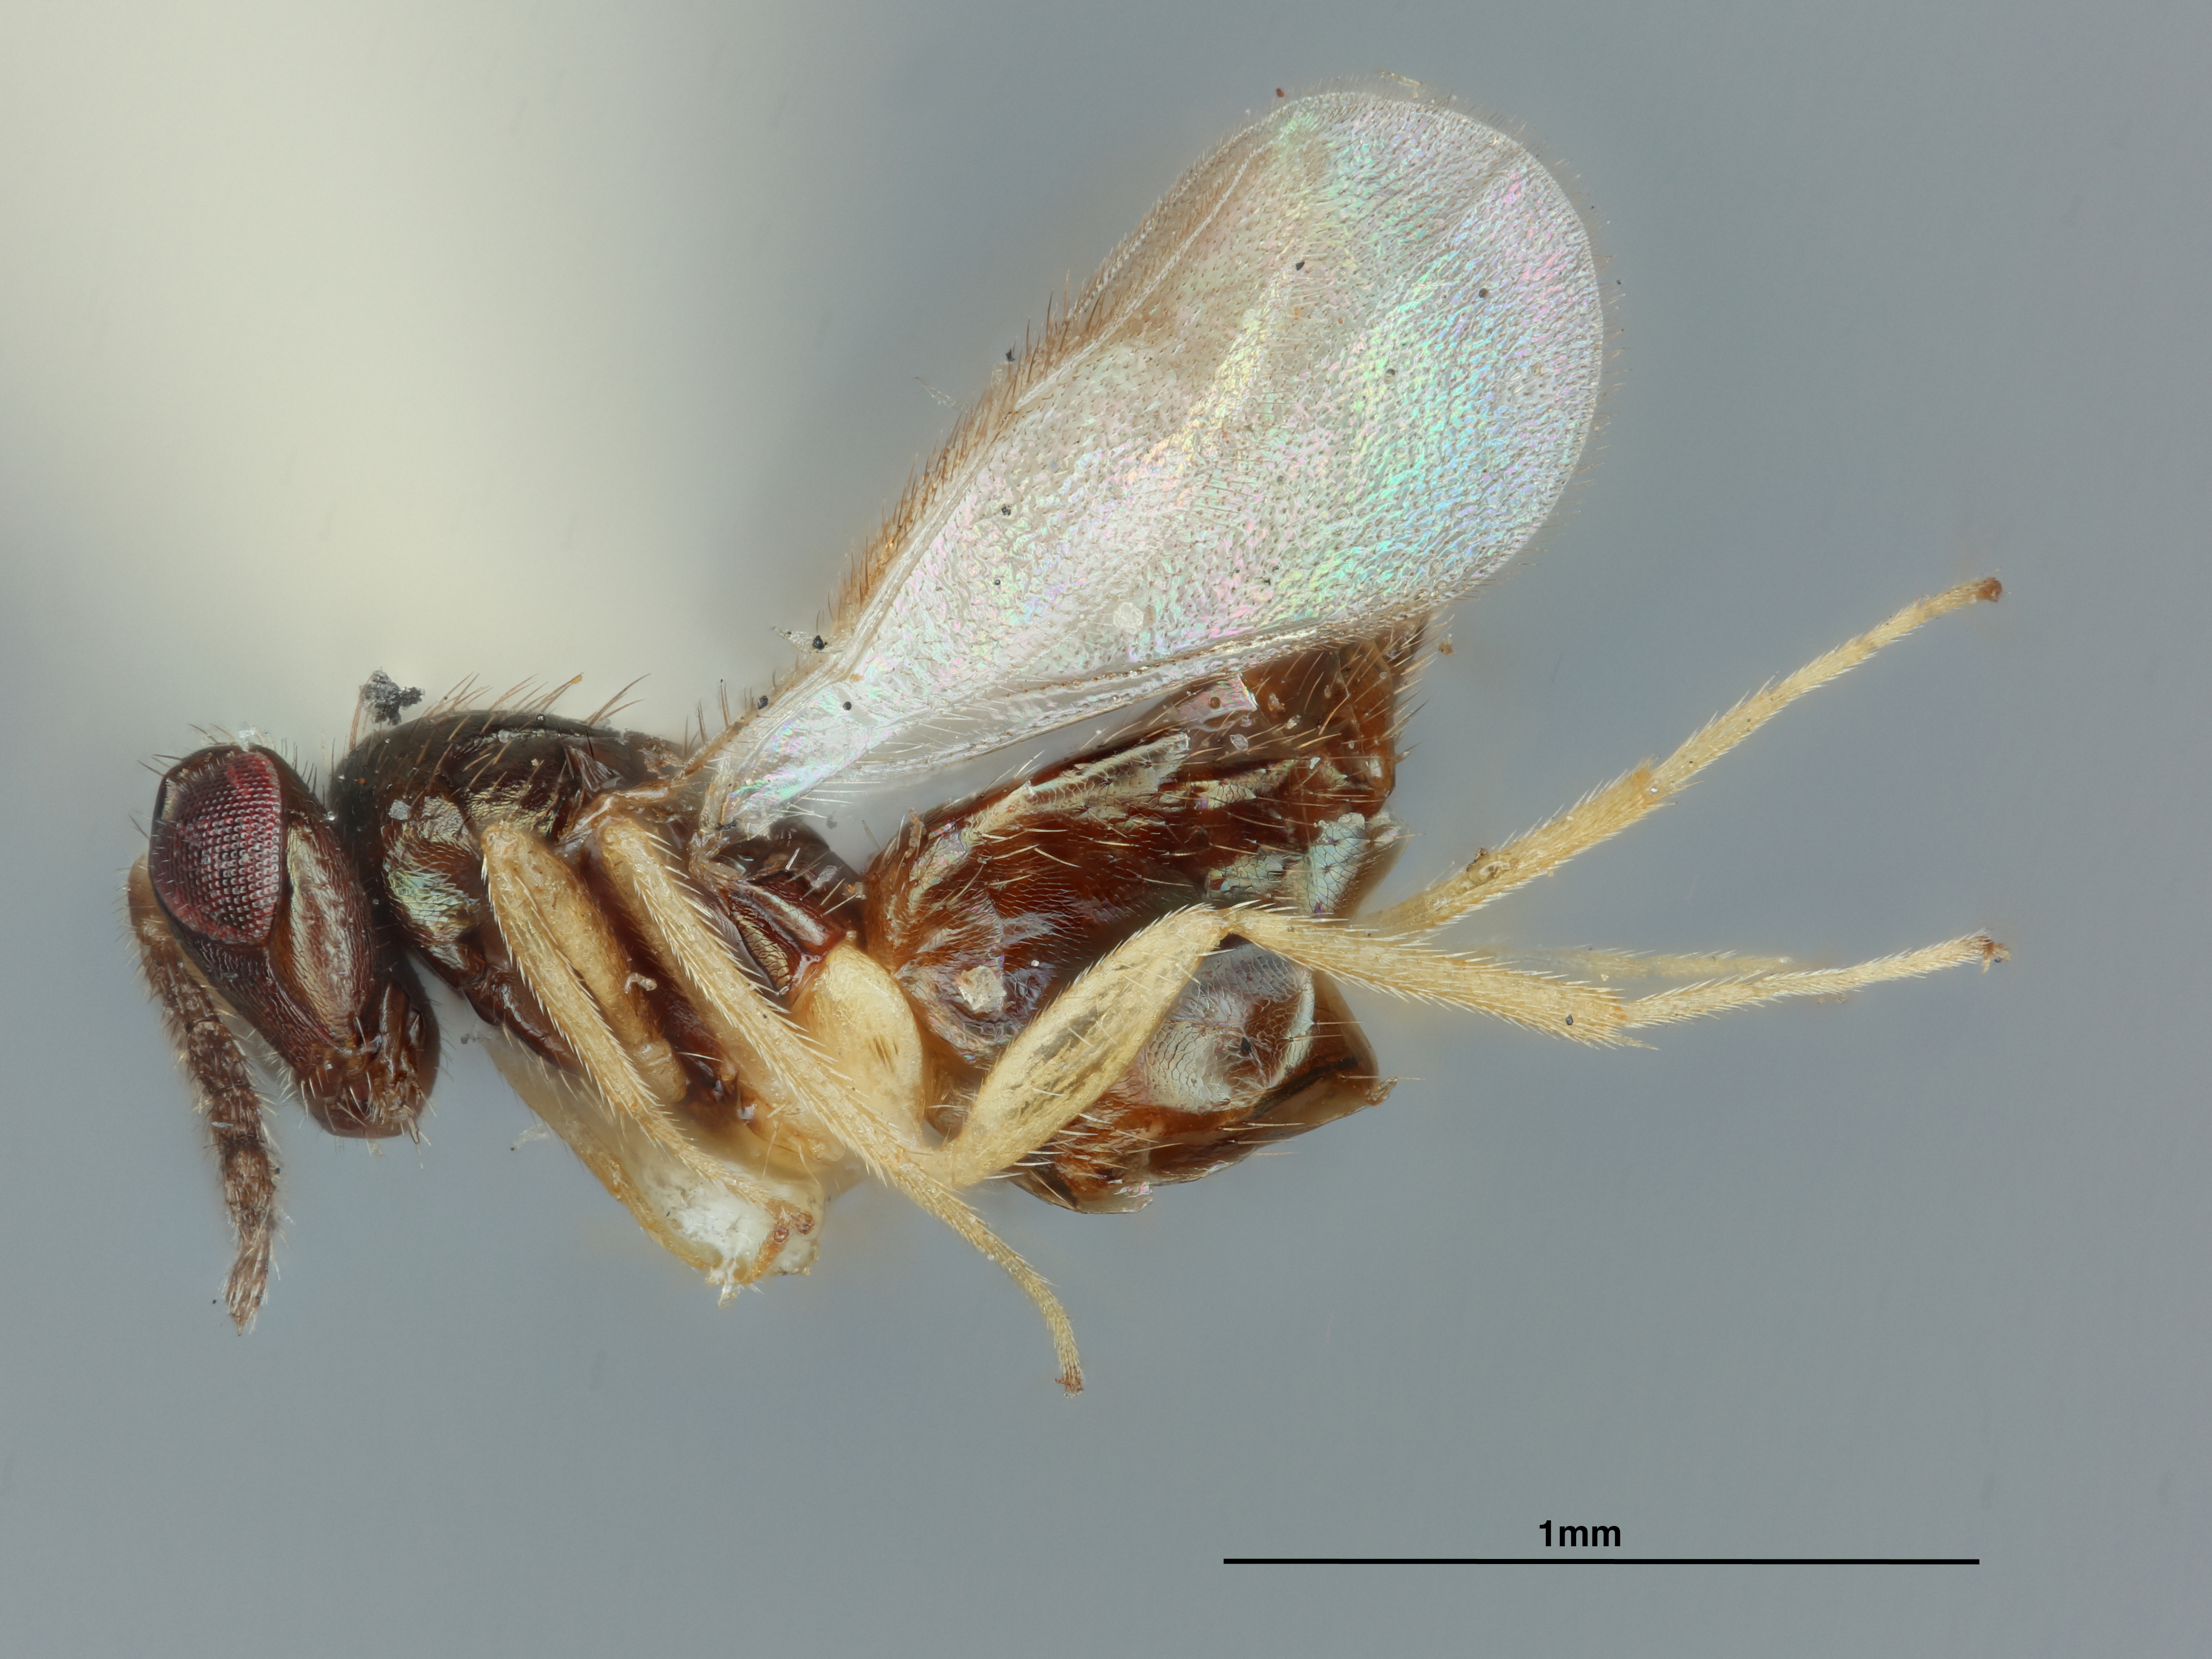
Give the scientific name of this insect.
Tetrastichodes browni
